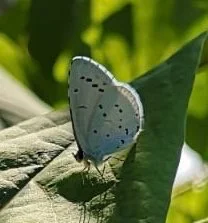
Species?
Celastrina argiolus
